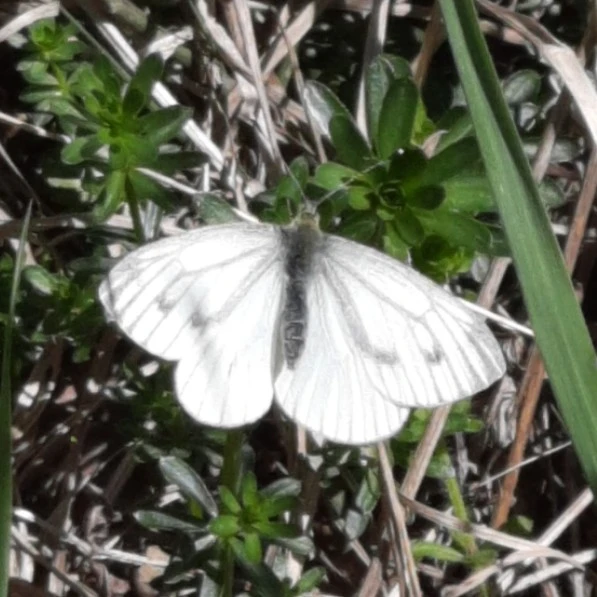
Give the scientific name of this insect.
Pieris napi
